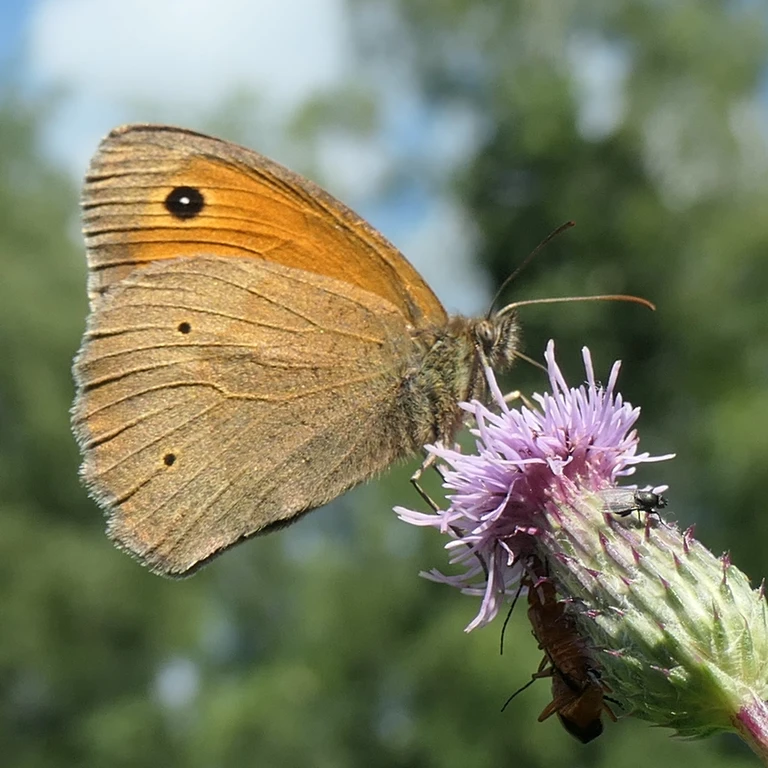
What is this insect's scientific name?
Maniola jurtina
